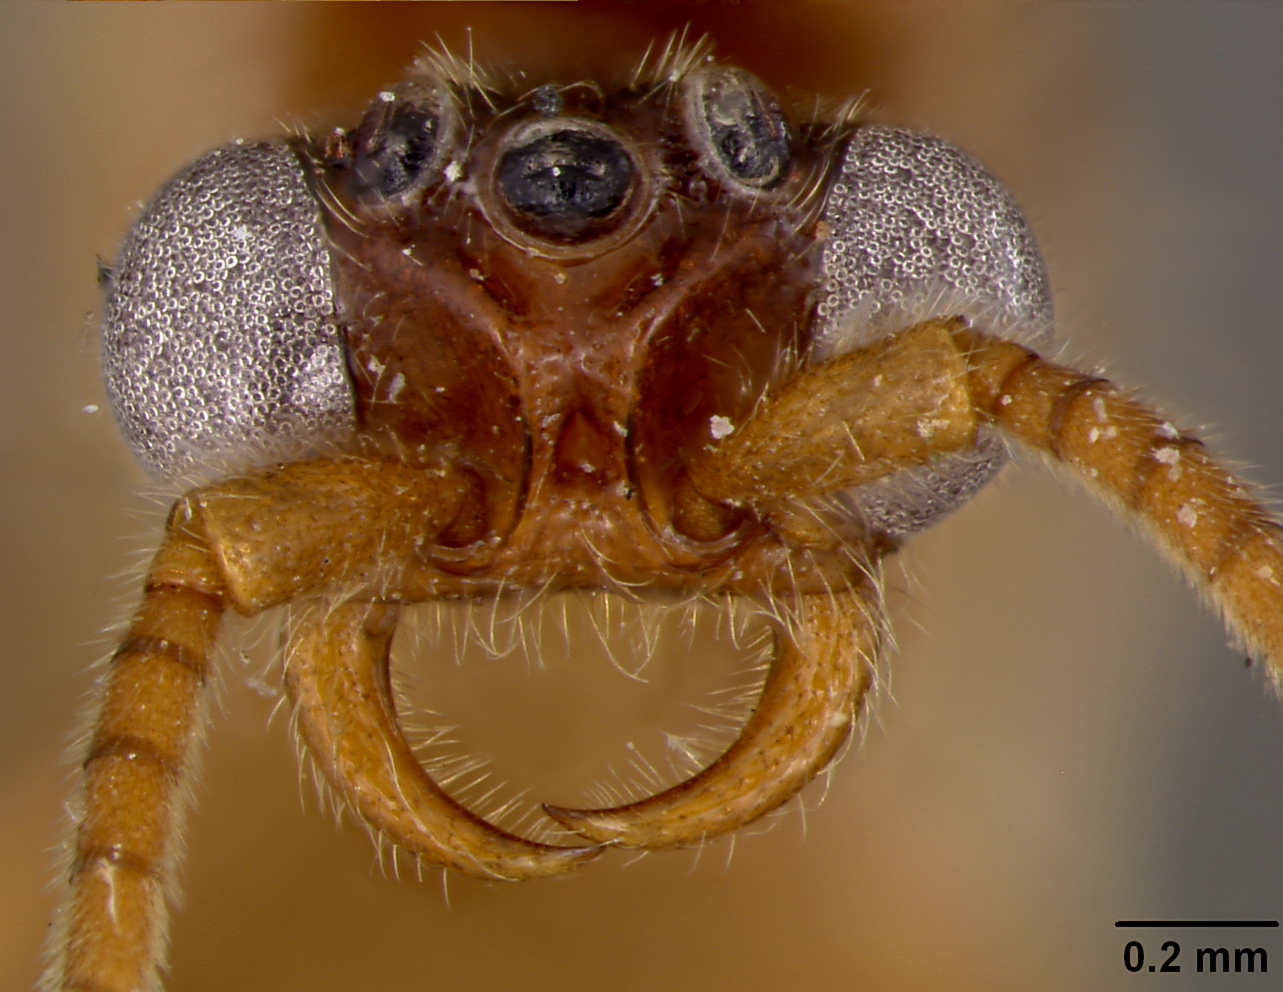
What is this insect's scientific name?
Neivamyrmex pullus
